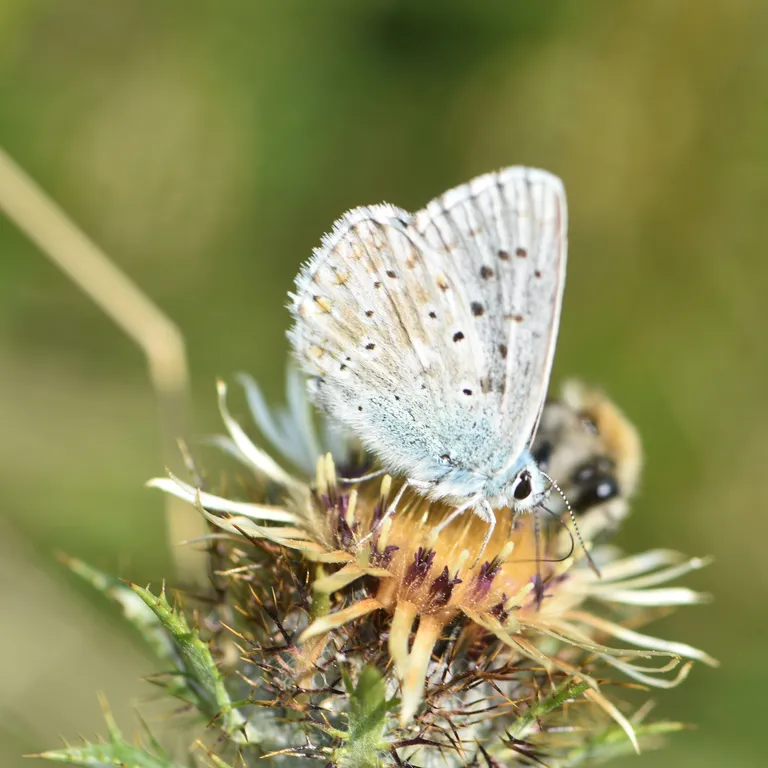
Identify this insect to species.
Lysandra coridon
